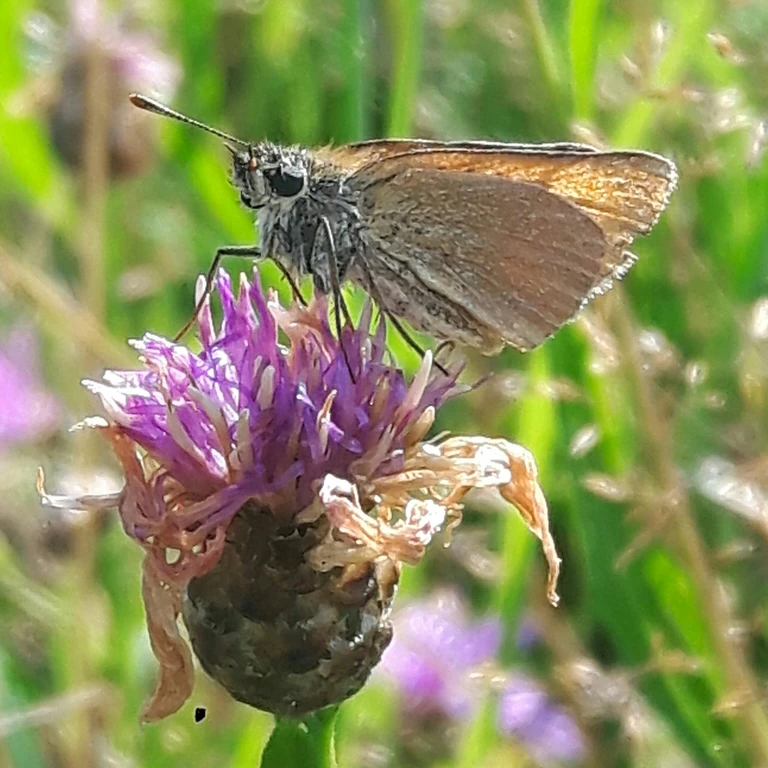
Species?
Thymelicus sylvestris
